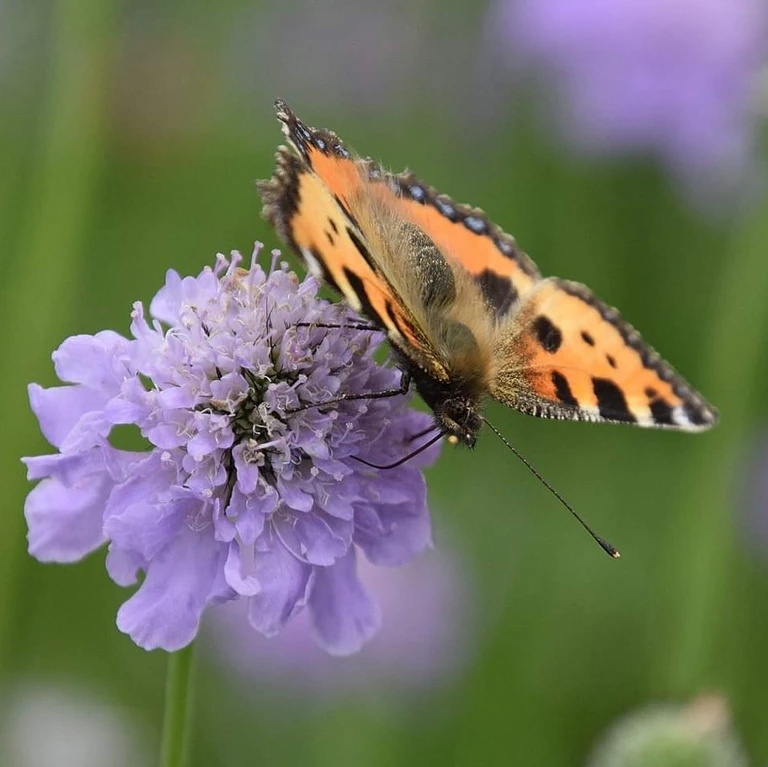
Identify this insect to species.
Aglais urticae
